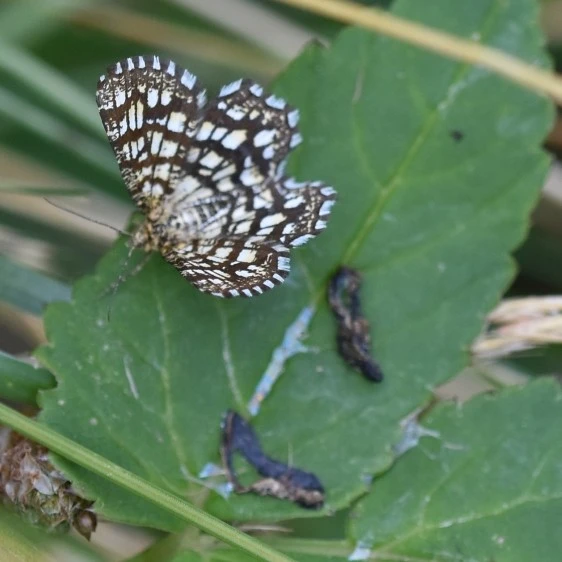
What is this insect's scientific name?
Chiasmia clathrata
